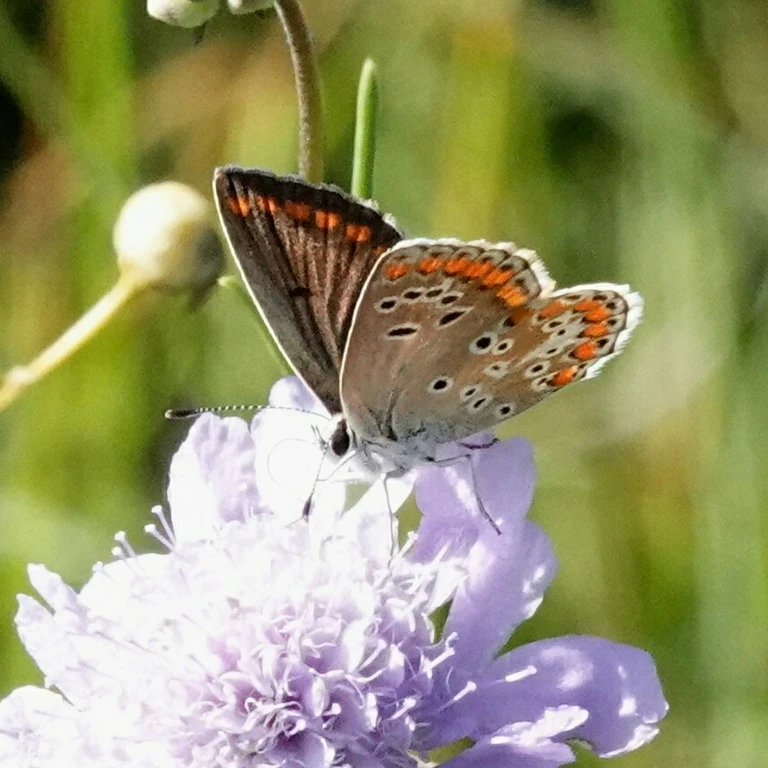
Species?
Aricia agestis/artaxerxes
